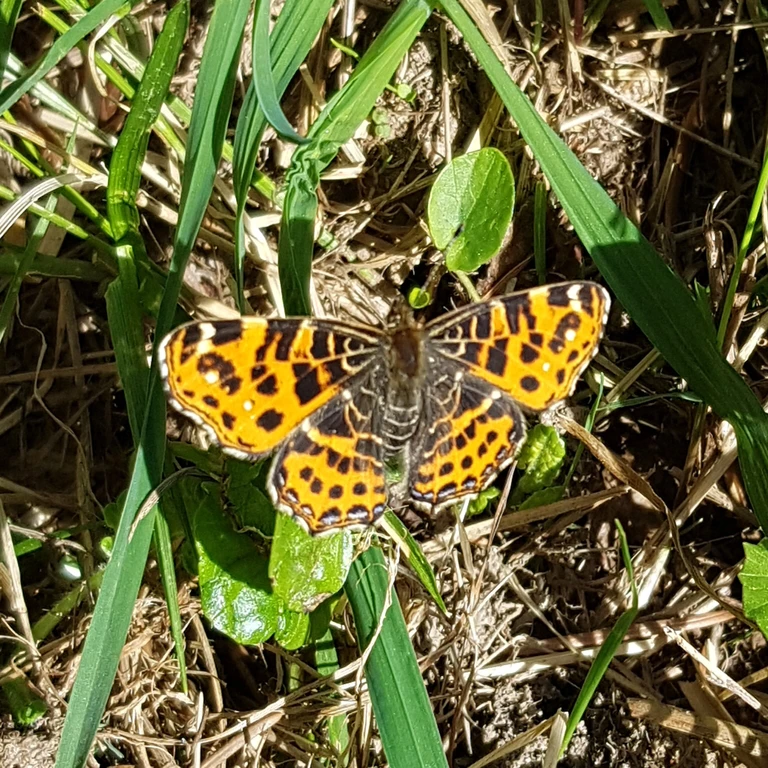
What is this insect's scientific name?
Araschnia levana
